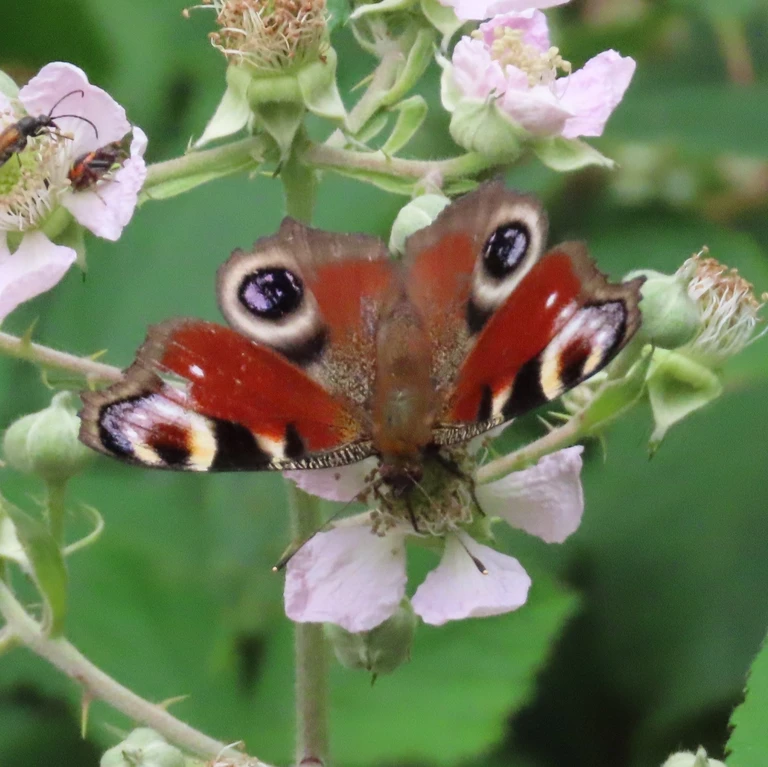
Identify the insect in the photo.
Aglais io
